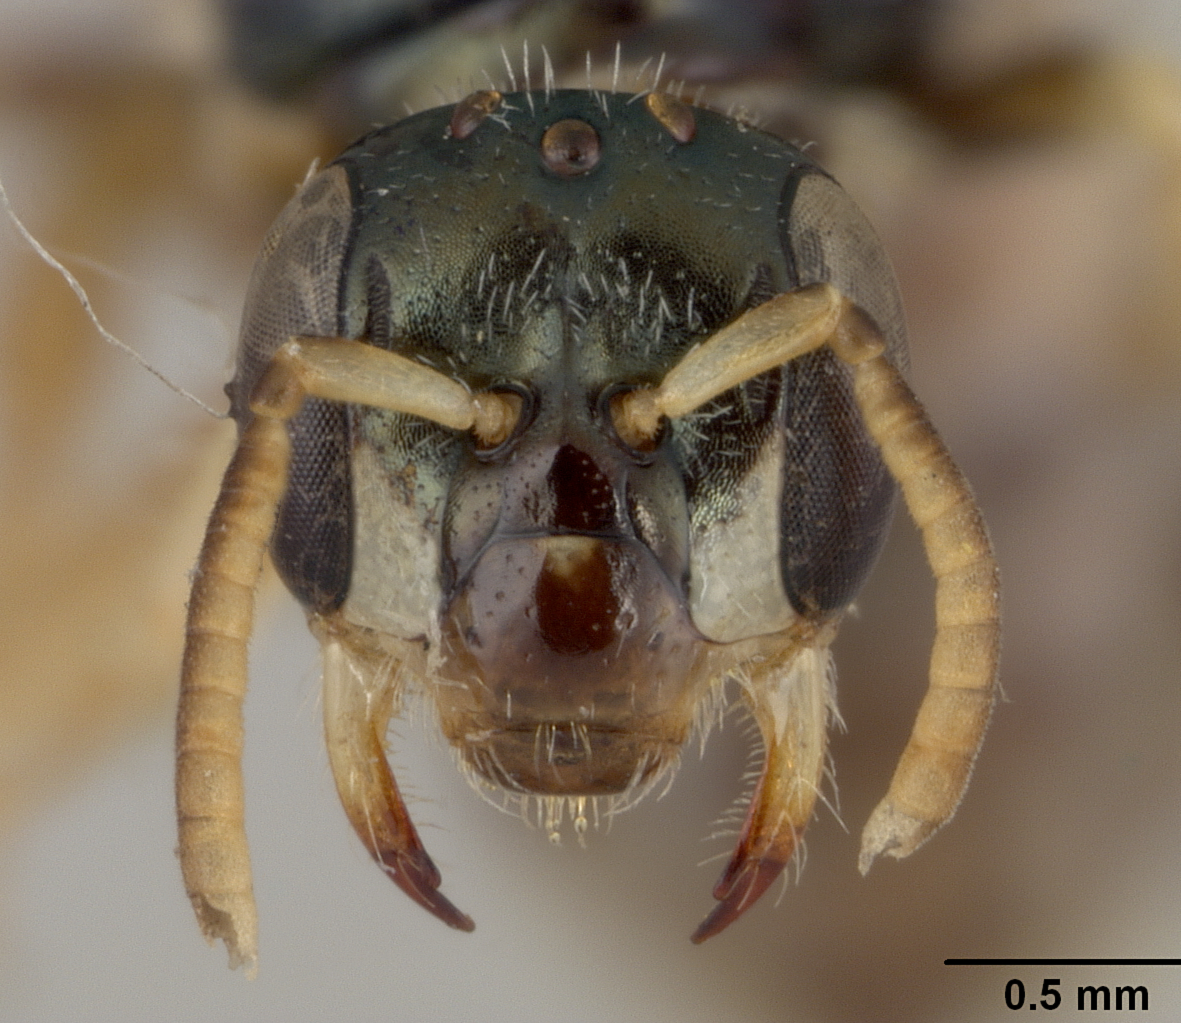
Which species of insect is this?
Perdita punctifera
